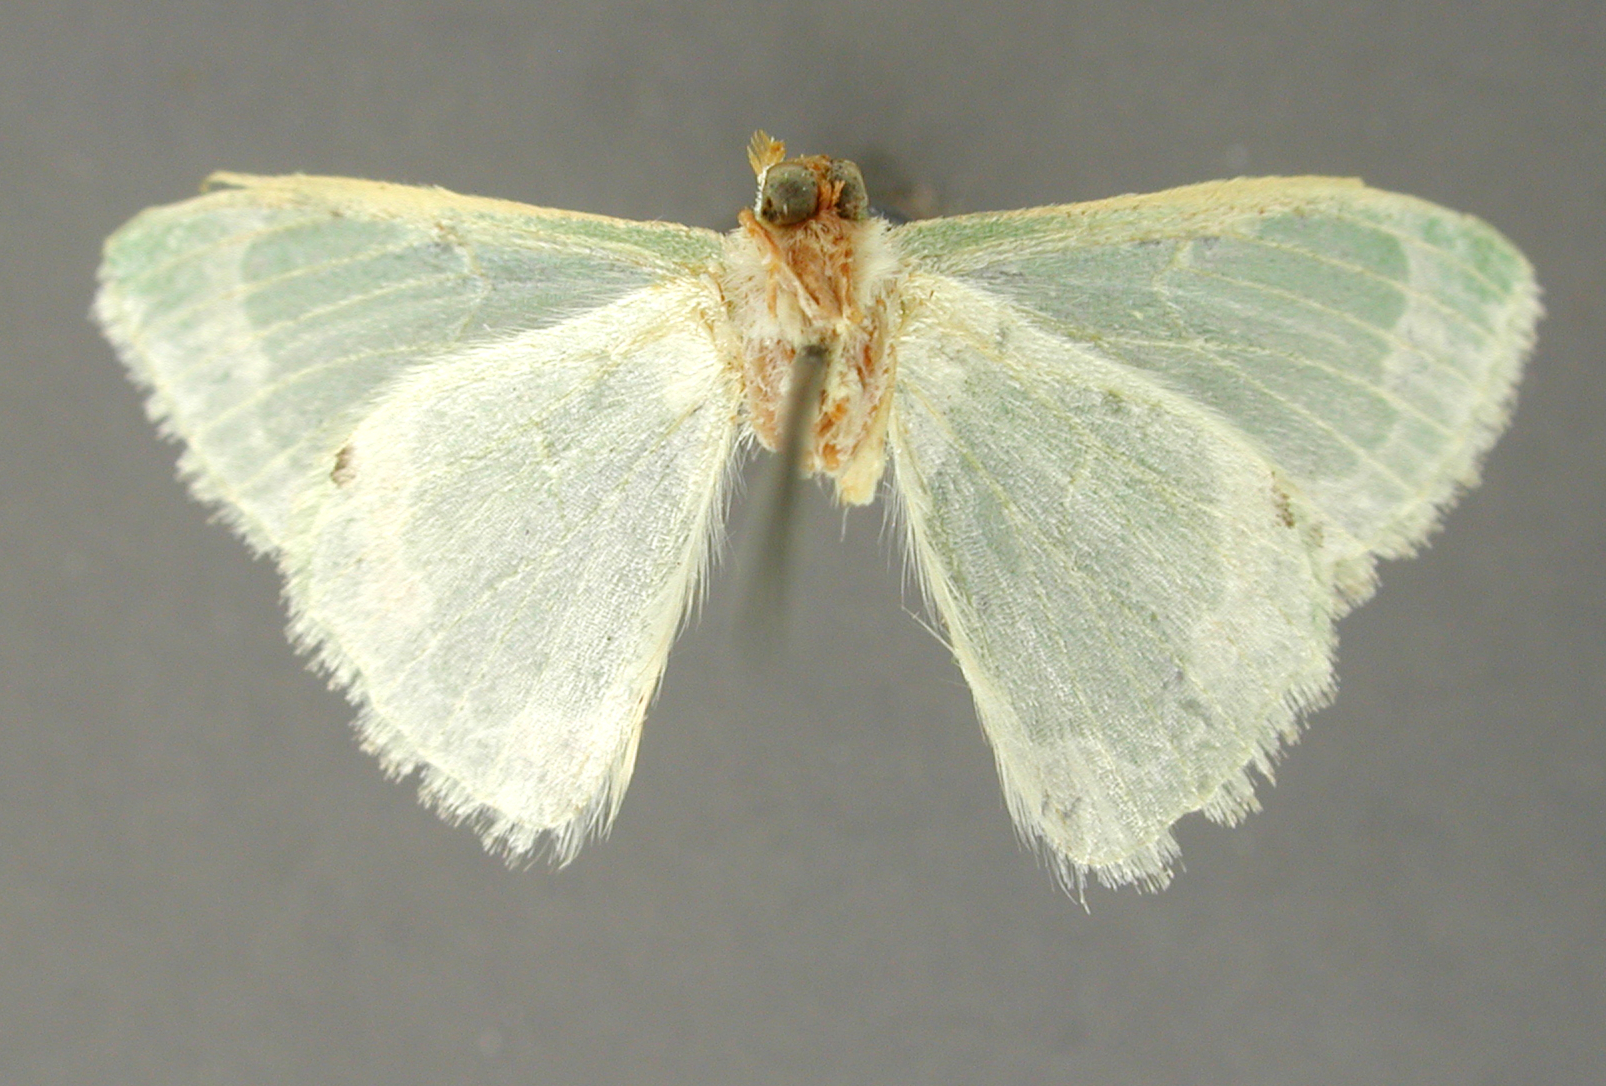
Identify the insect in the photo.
Progonodes diversata
